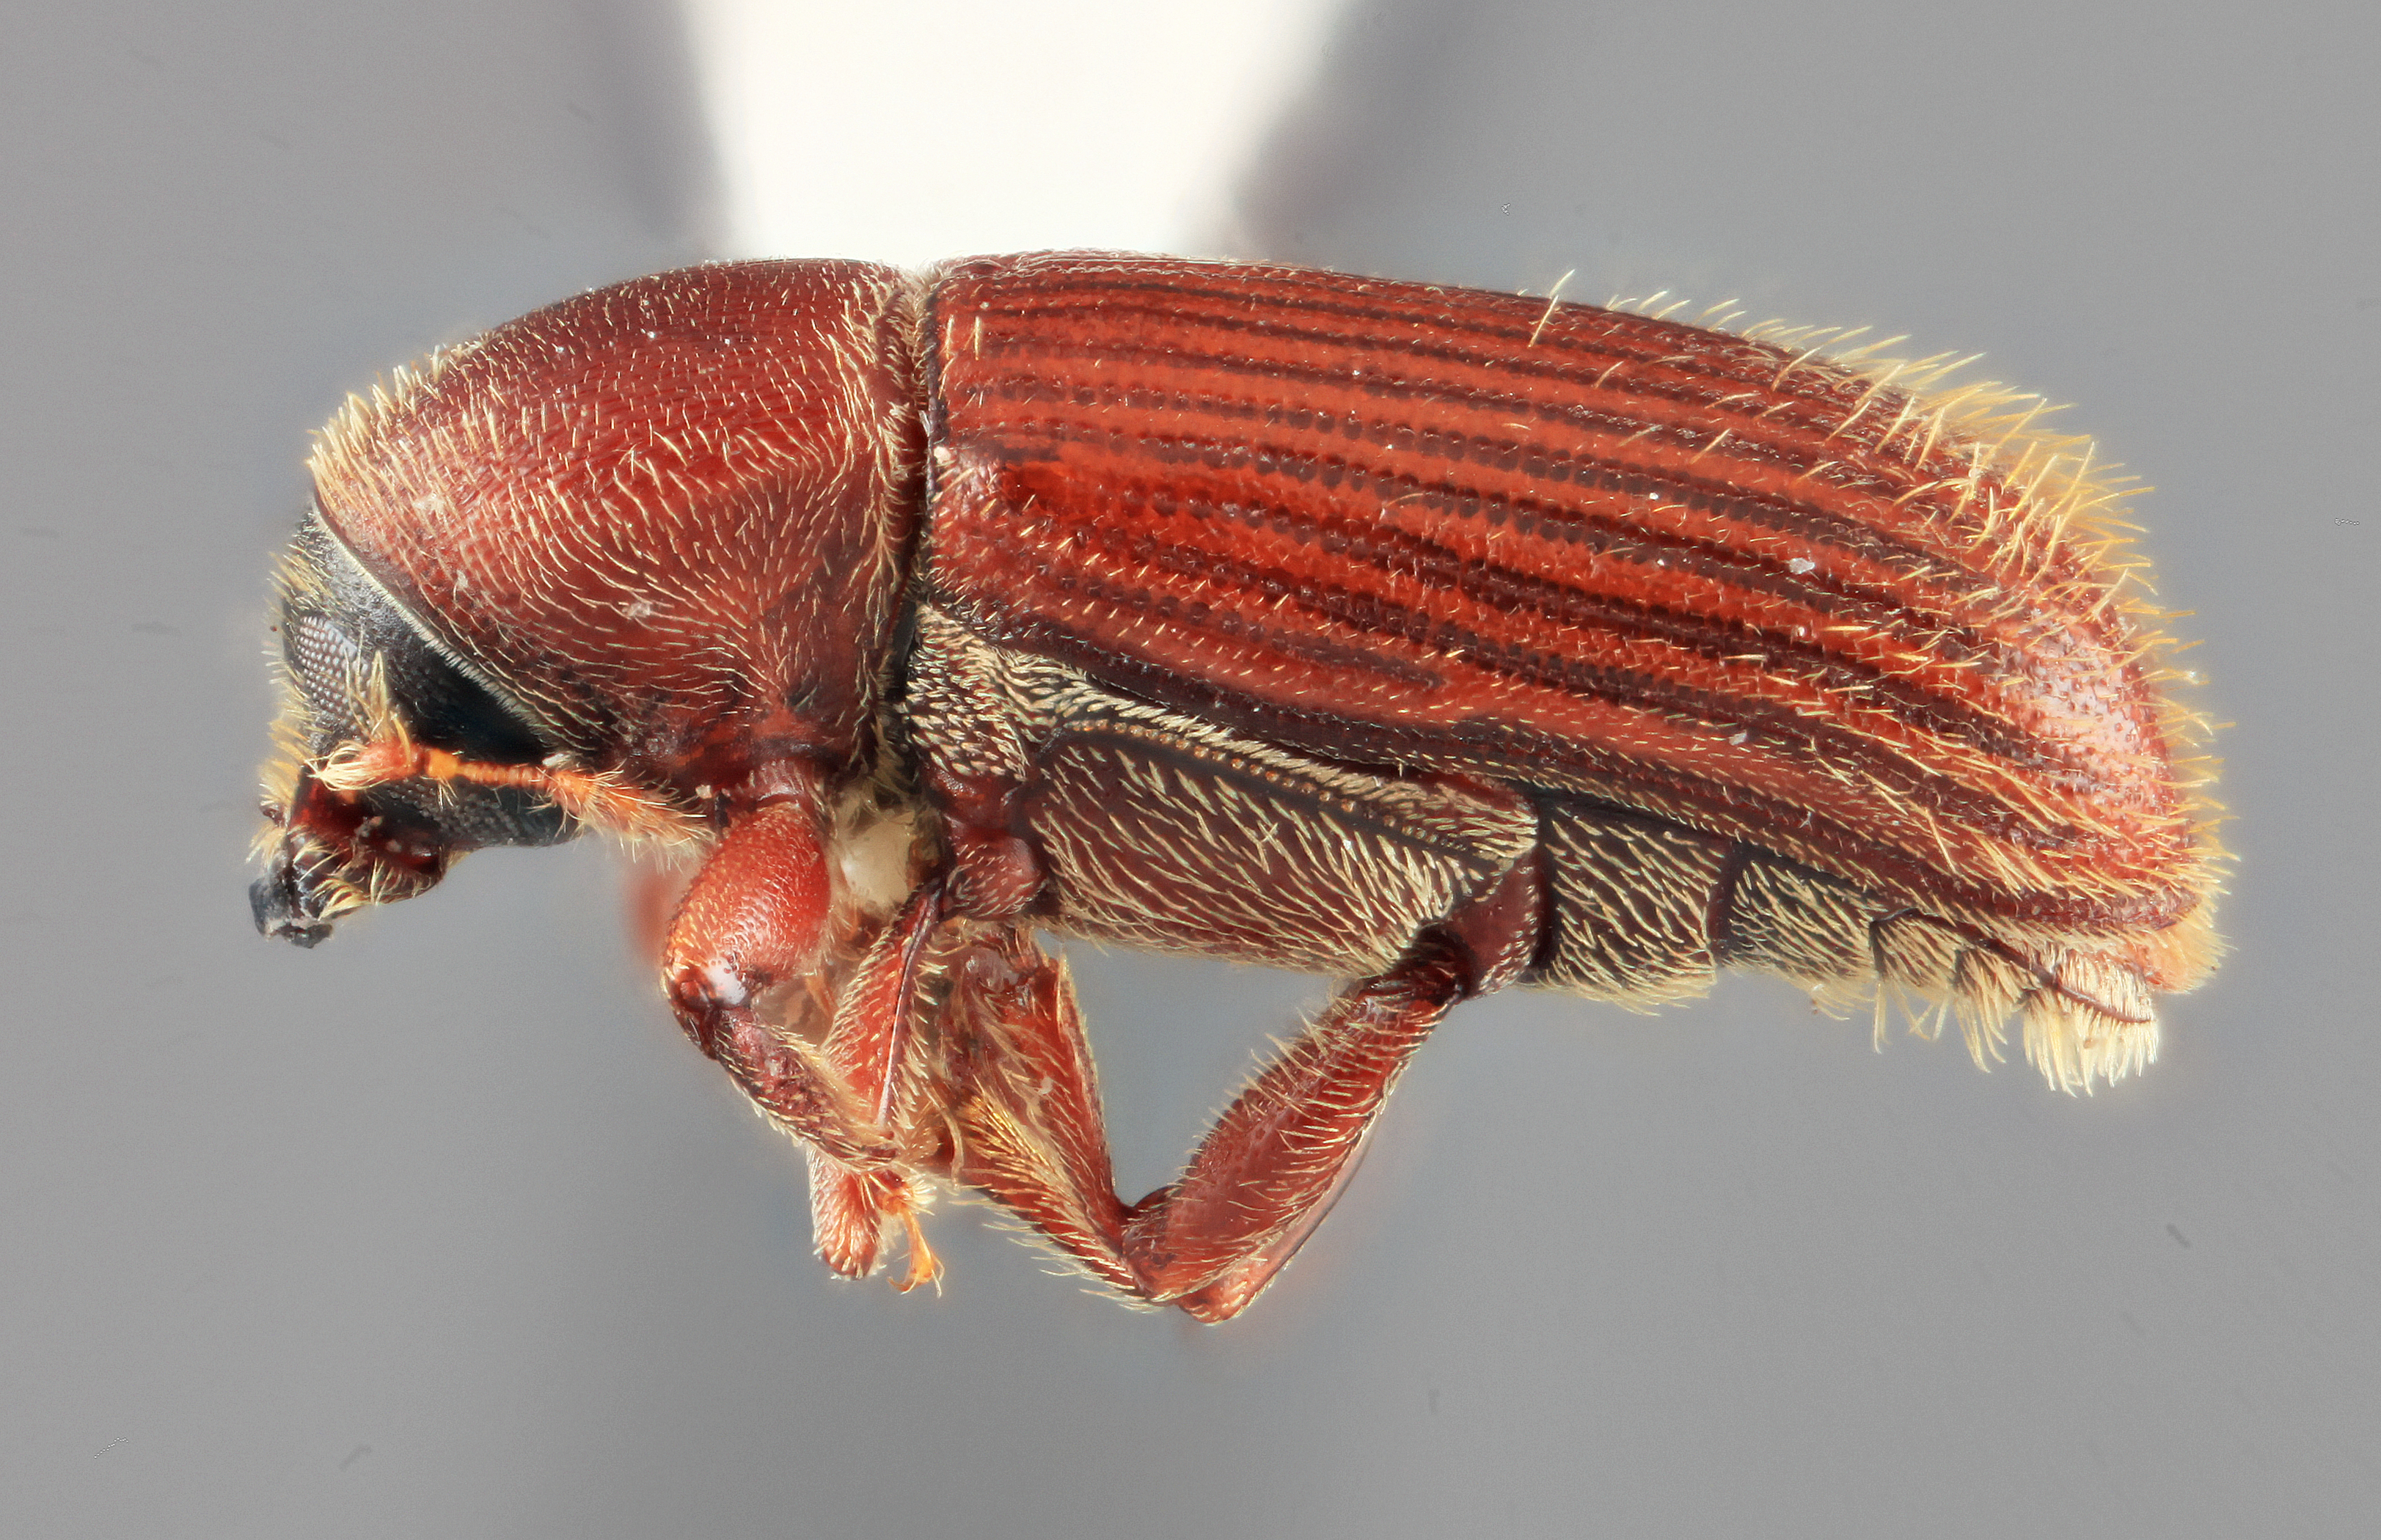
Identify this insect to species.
Cnesinus elegantis
